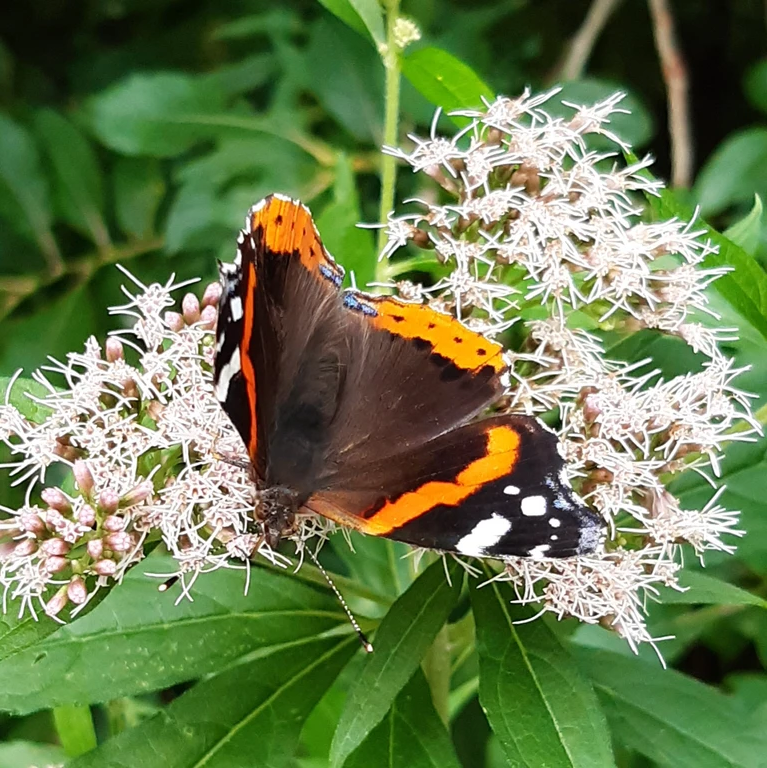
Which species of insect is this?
Vanessa atalanta
